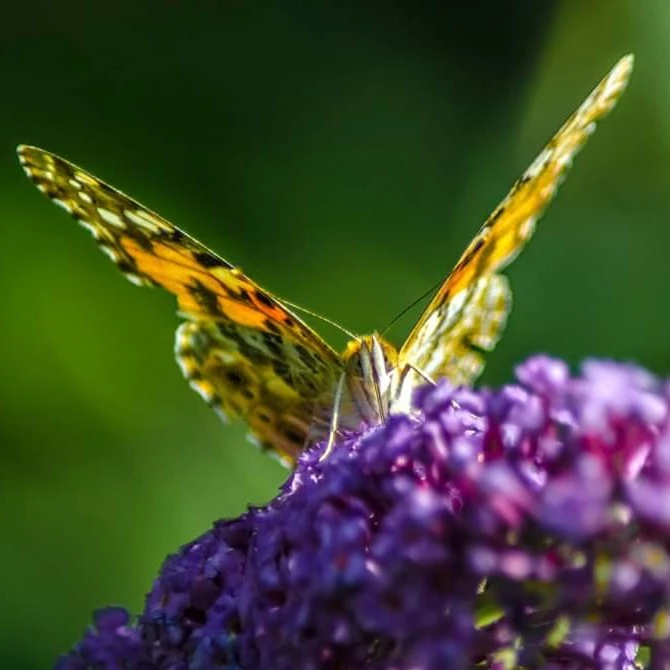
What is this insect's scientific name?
Vanessa cardui
